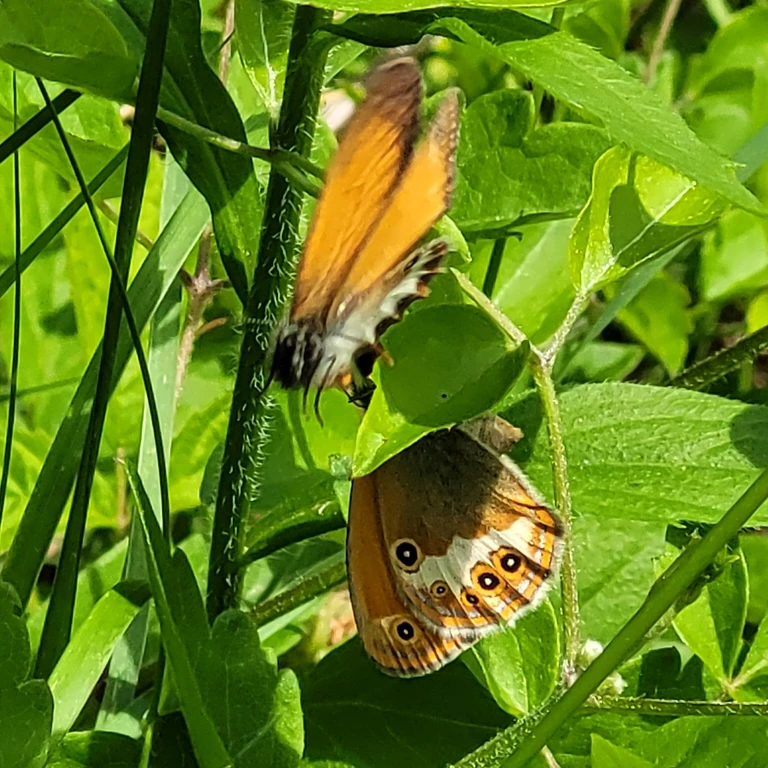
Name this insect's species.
Coenonympha arcania
